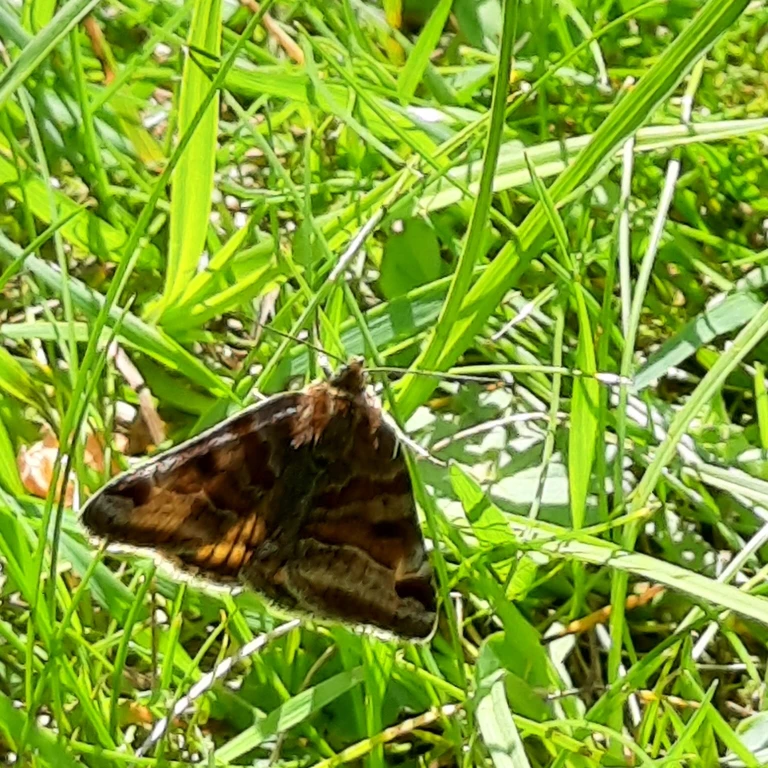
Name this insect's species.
Euclidia glyphica
